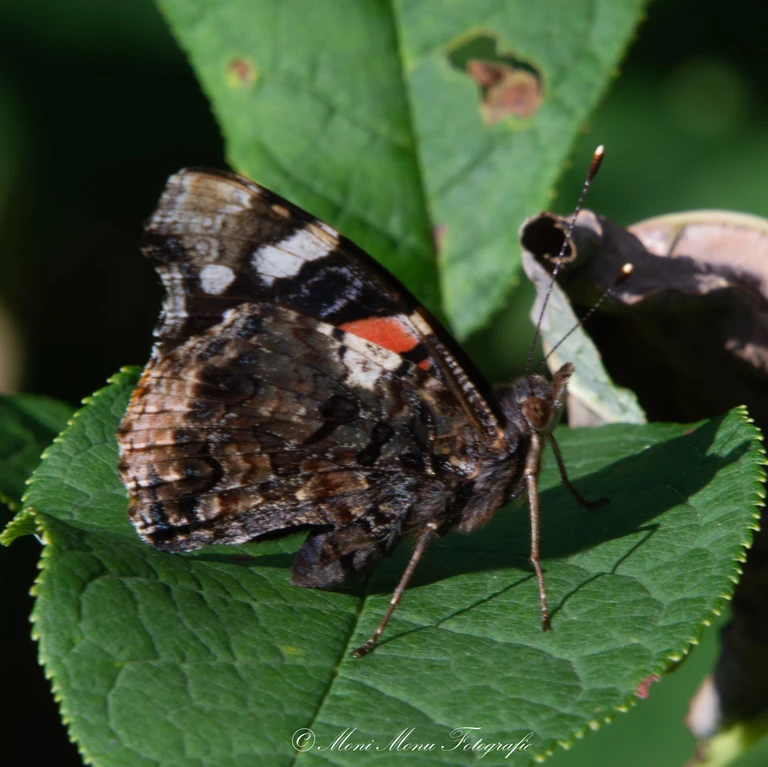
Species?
Vanessa atalanta
